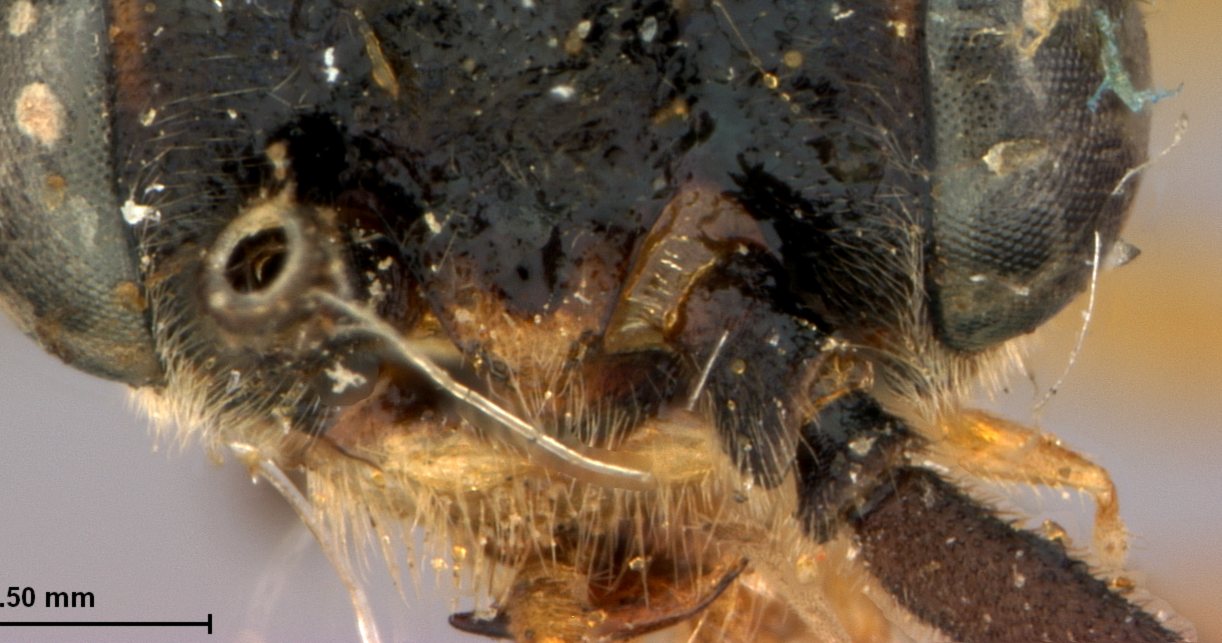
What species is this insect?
Pteronus longicornis
